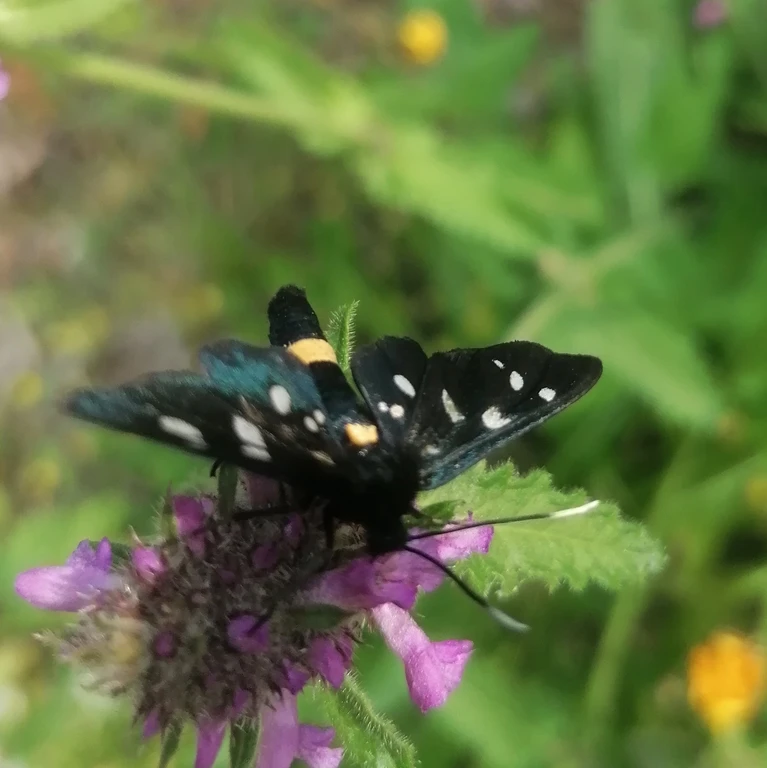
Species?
Amata phegea
